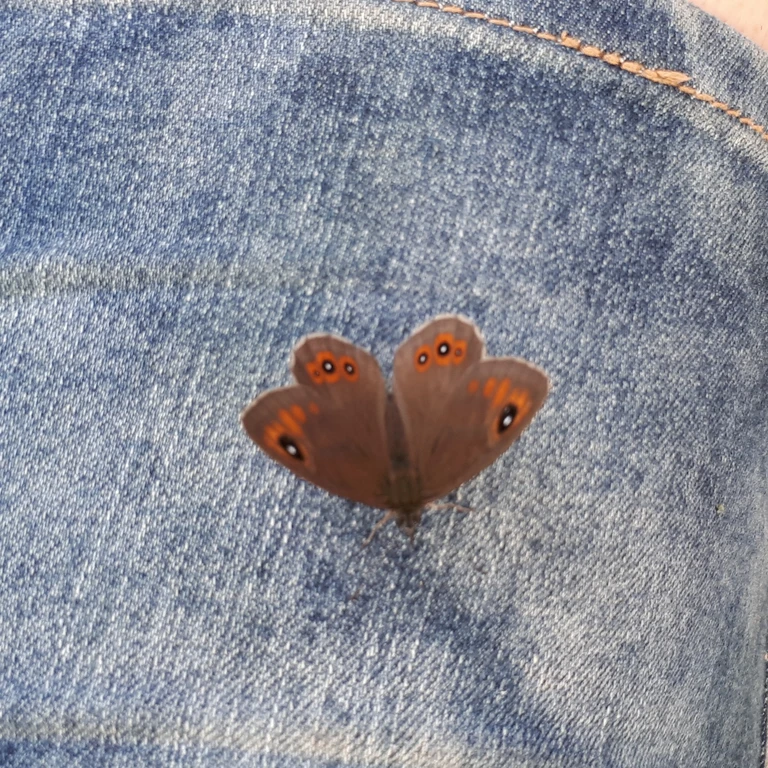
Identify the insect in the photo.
Lasiommata maera (also Pararge maera)
